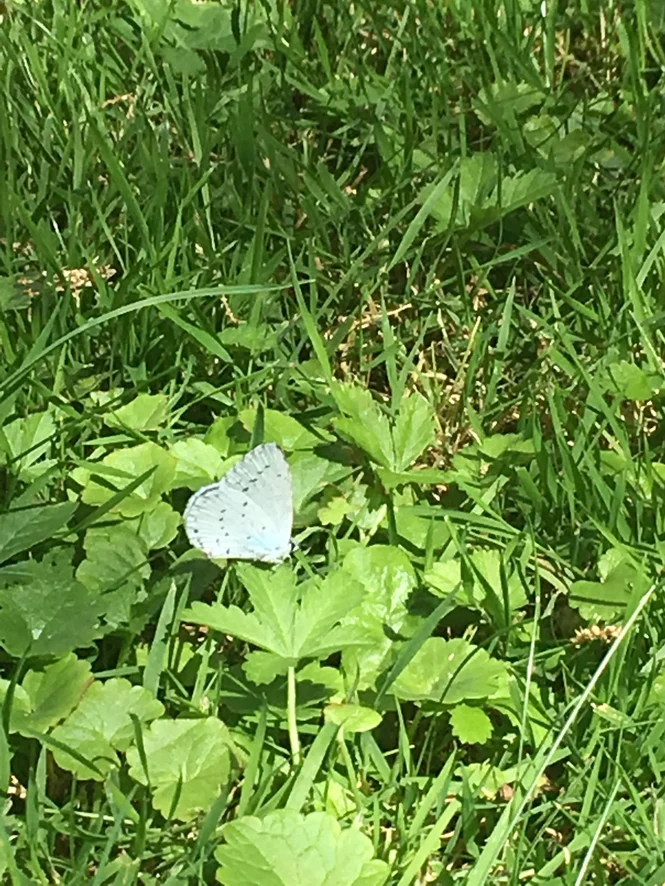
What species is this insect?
Celastrina argiolus
